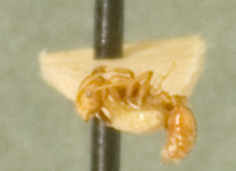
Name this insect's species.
Leptothorax umbratilis
